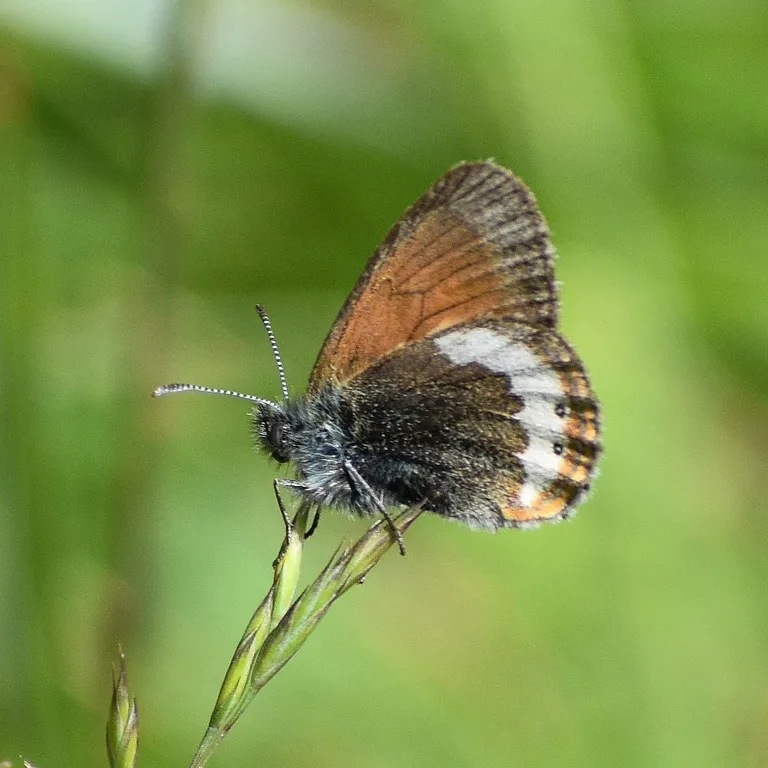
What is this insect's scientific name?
Coenonympha gardetta
